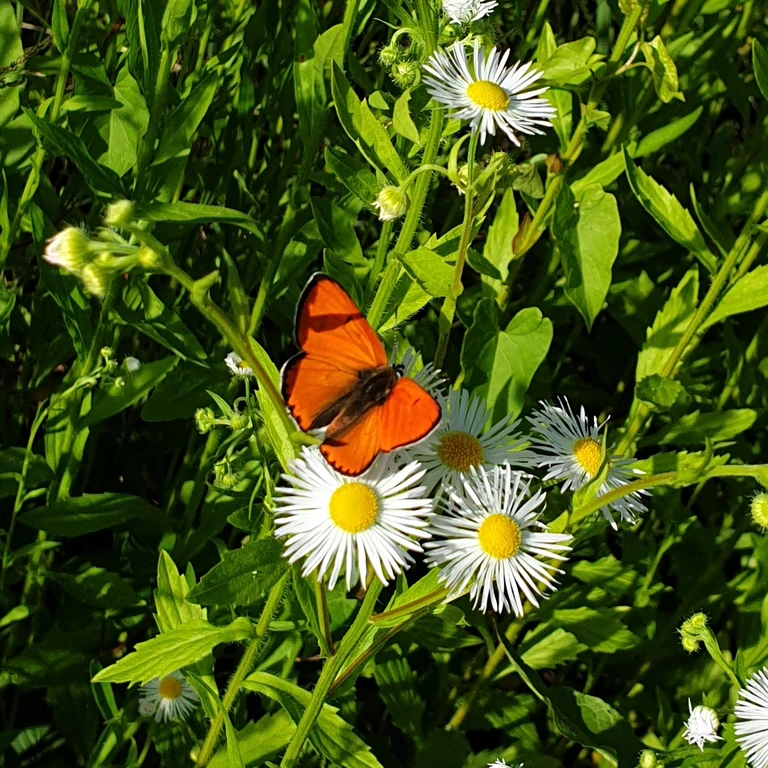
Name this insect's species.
Lycaena dispar
